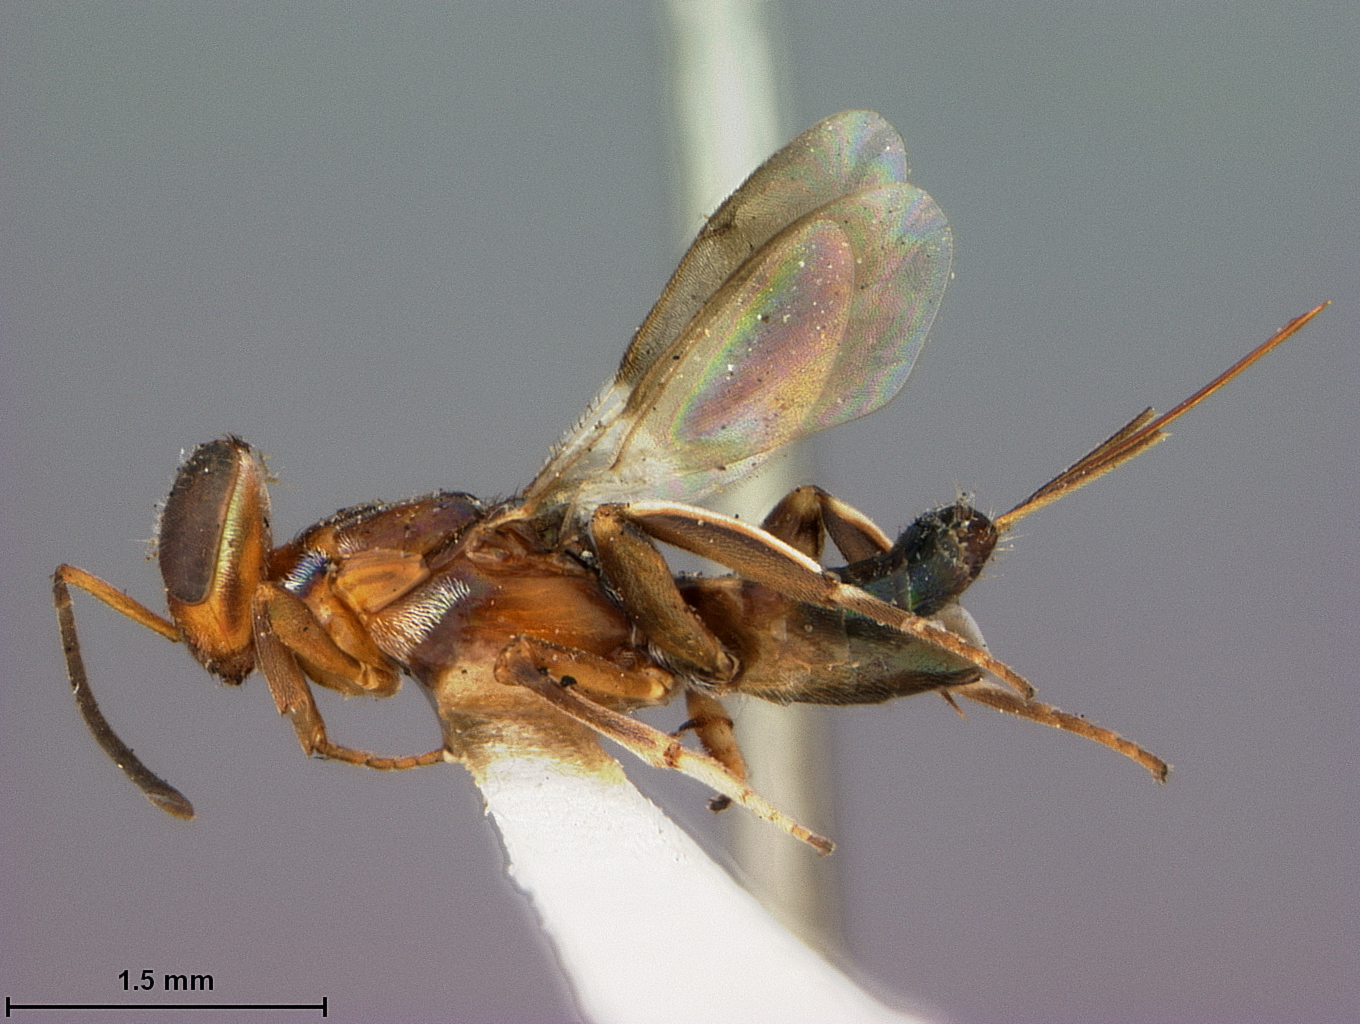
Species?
Tineobius citri
